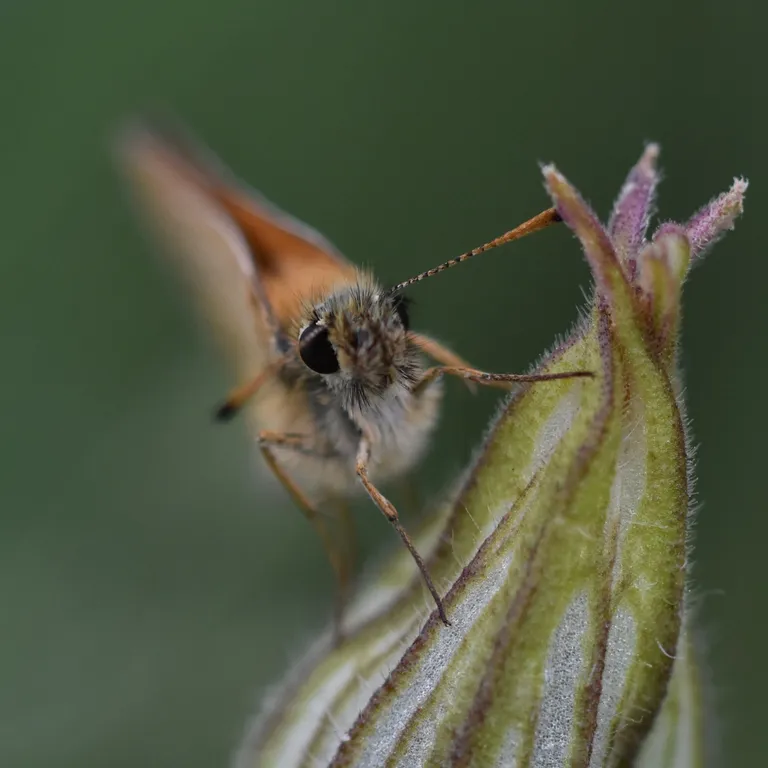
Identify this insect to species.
Thymelicus lineola
